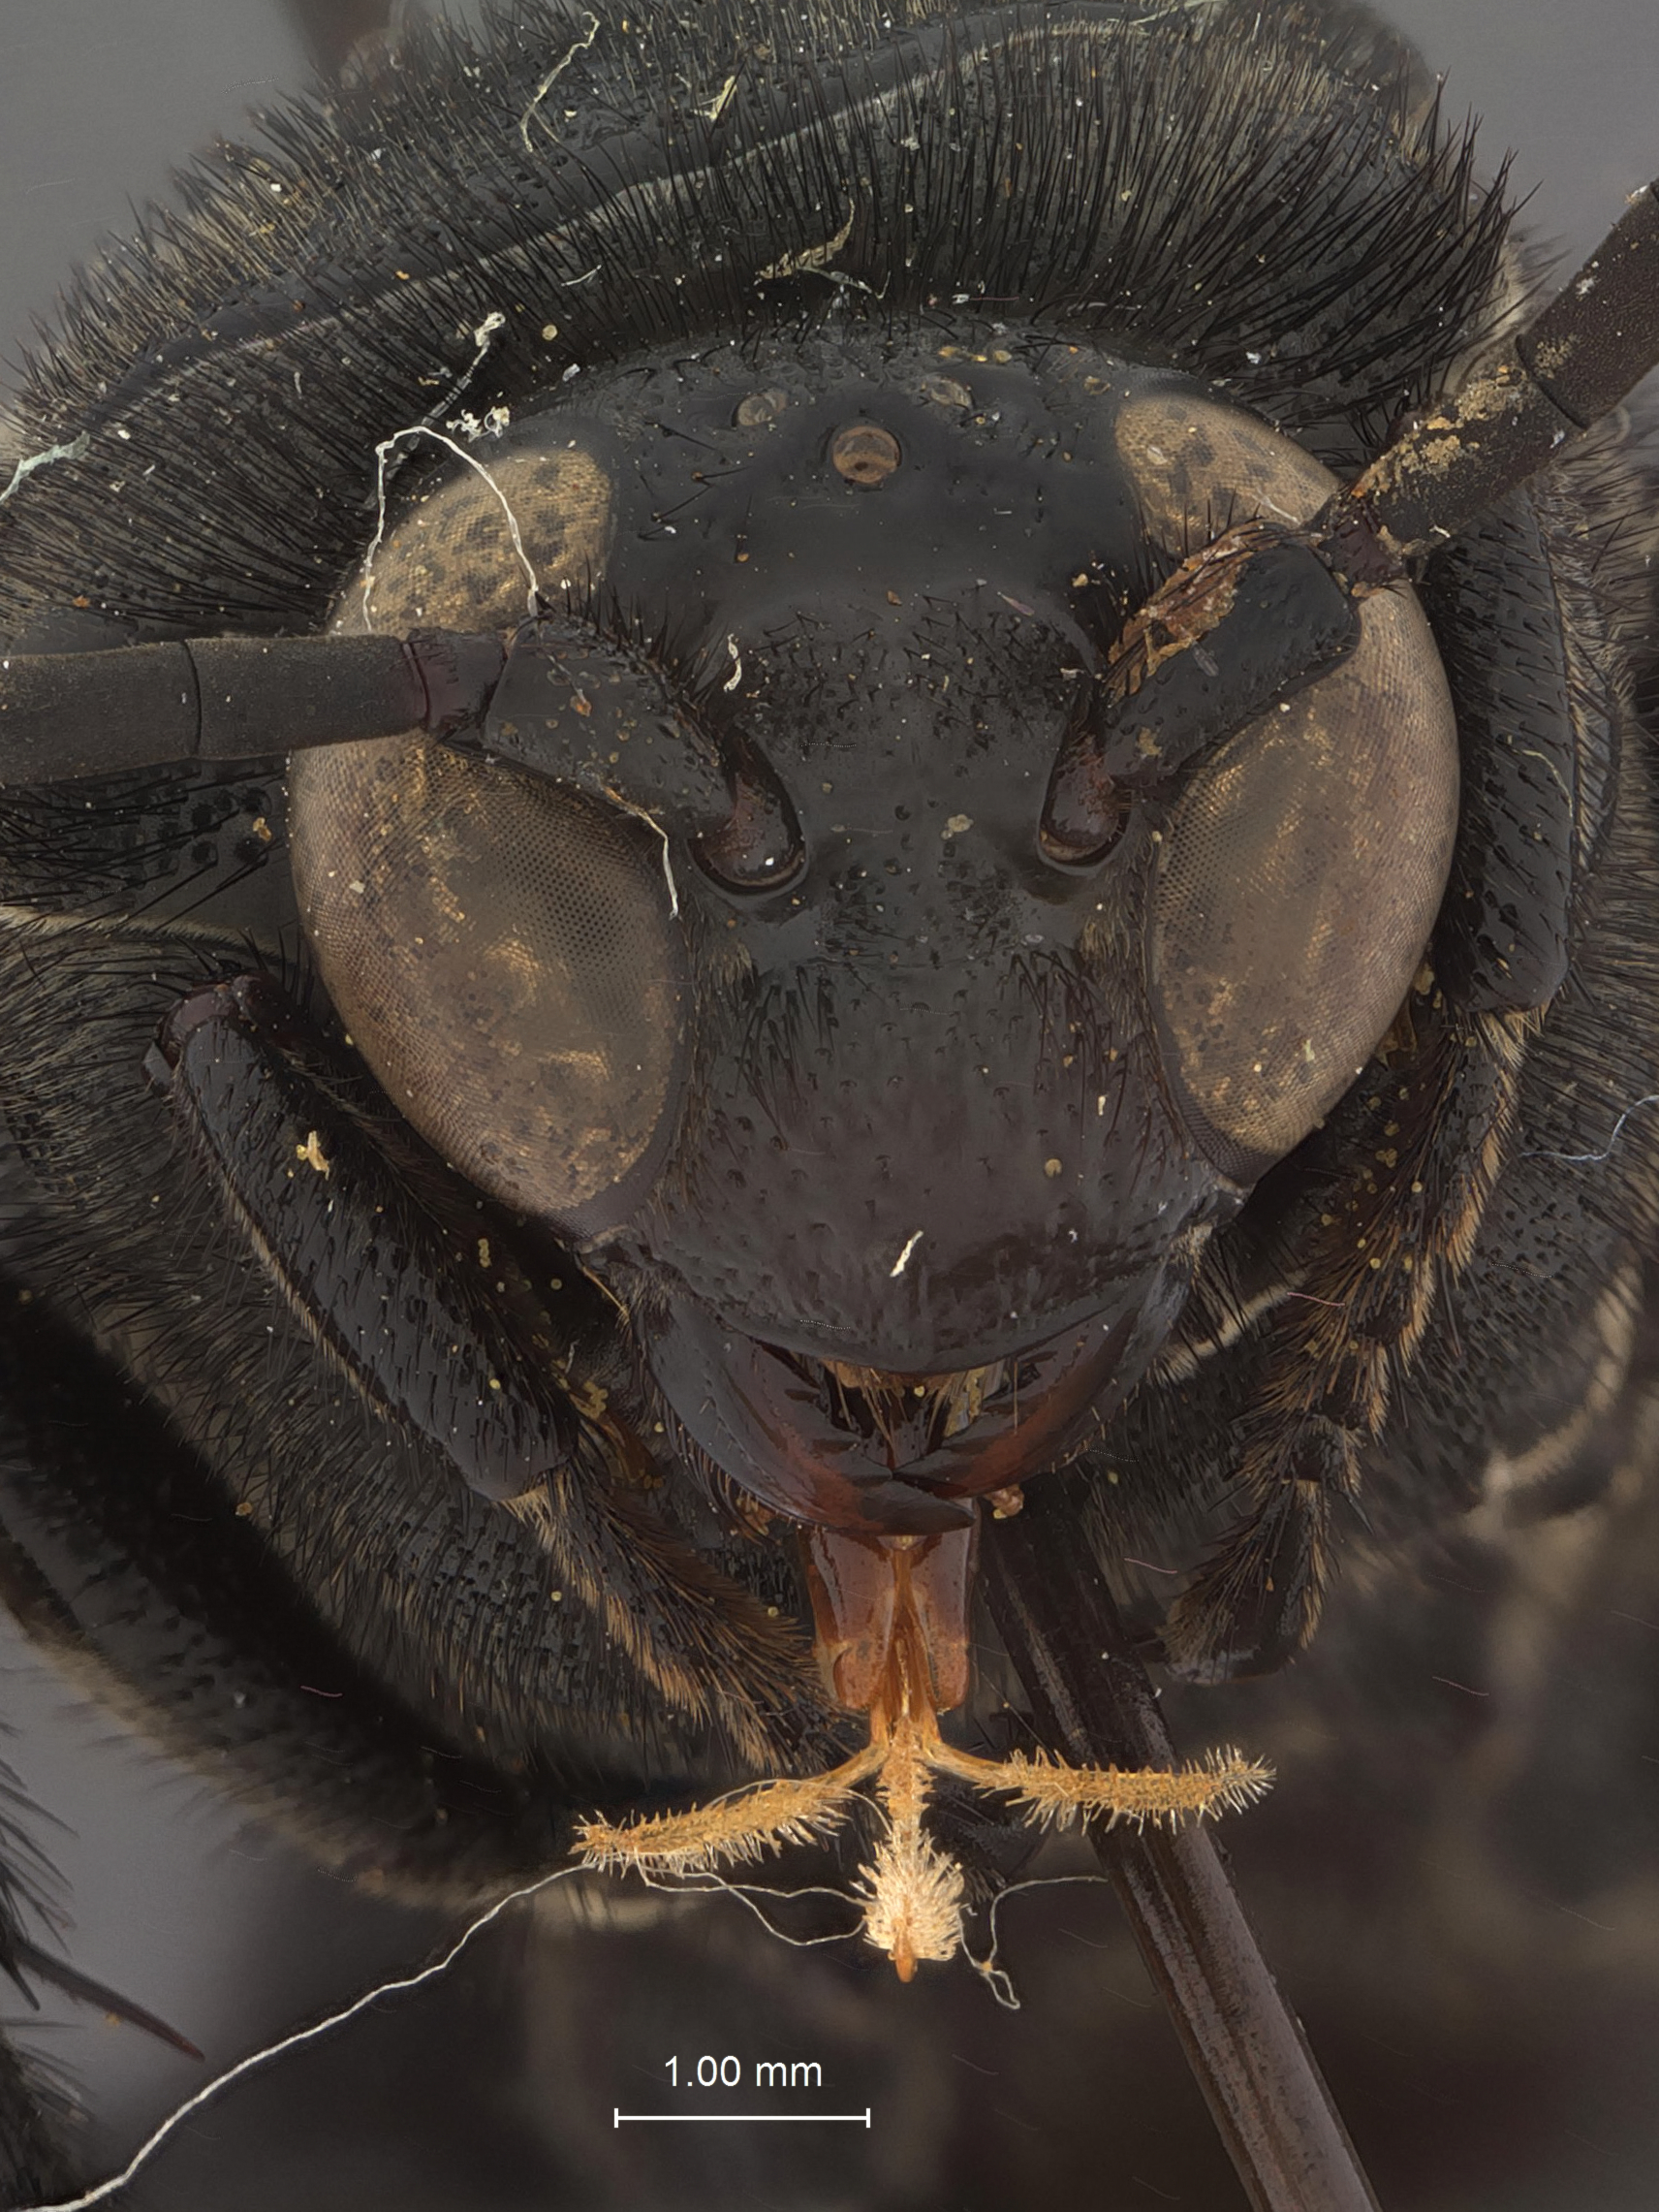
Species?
Scolia pulchripennis
